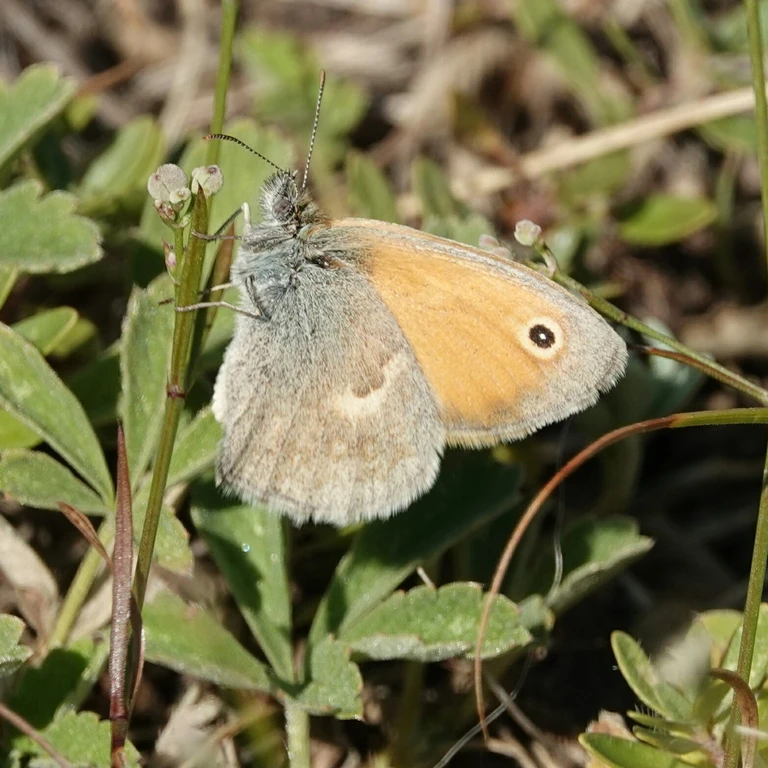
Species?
Coenonympha pamphilus
